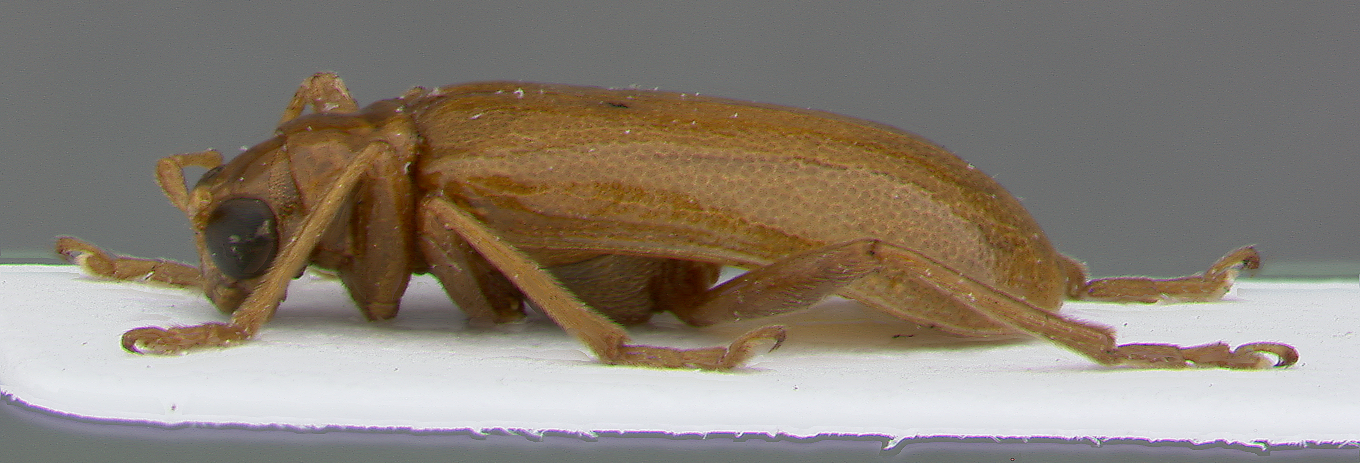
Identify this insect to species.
Hoplasoma bakeri
